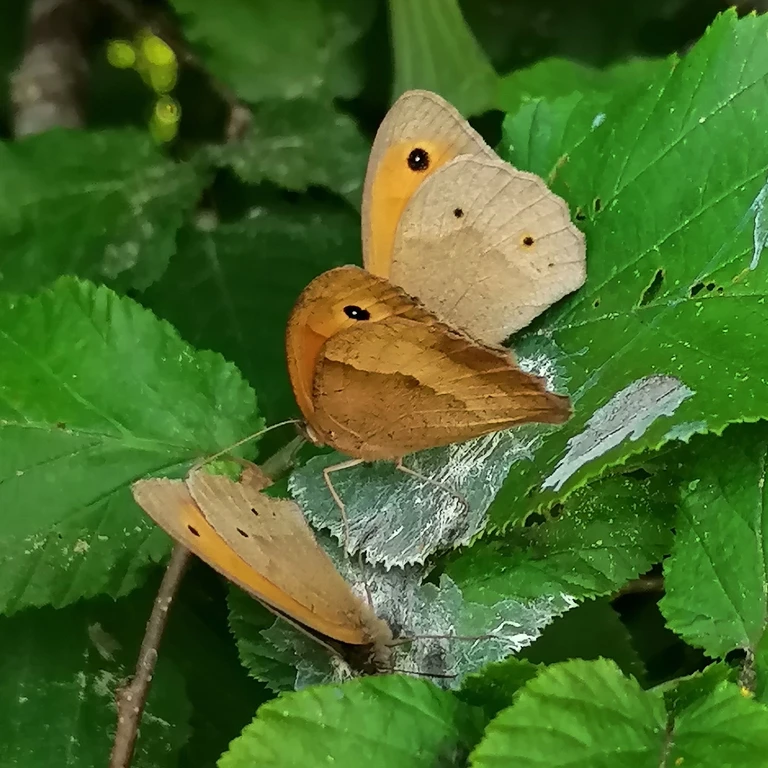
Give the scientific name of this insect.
Maniola jurtina
